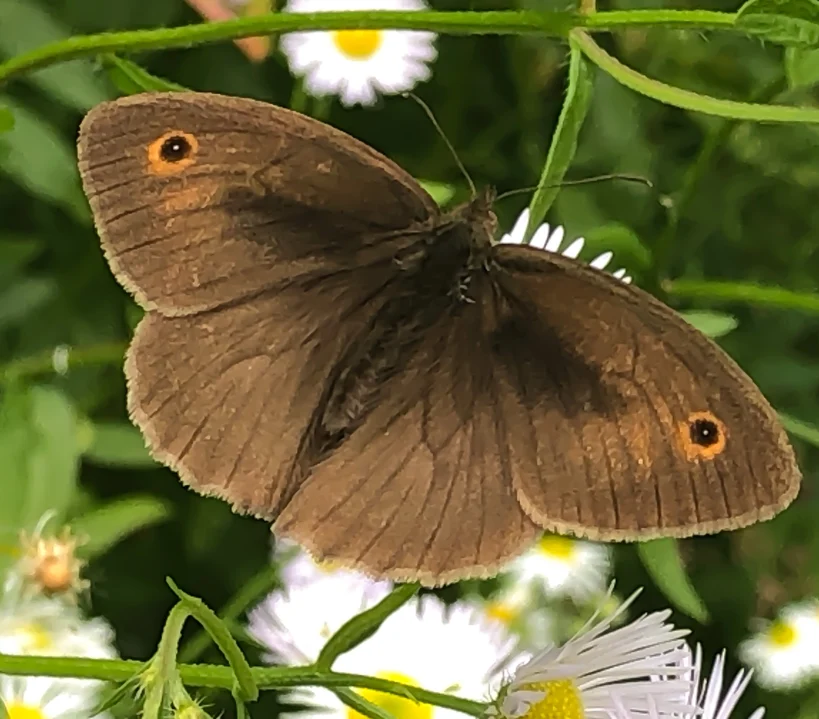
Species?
Maniola jurtina
